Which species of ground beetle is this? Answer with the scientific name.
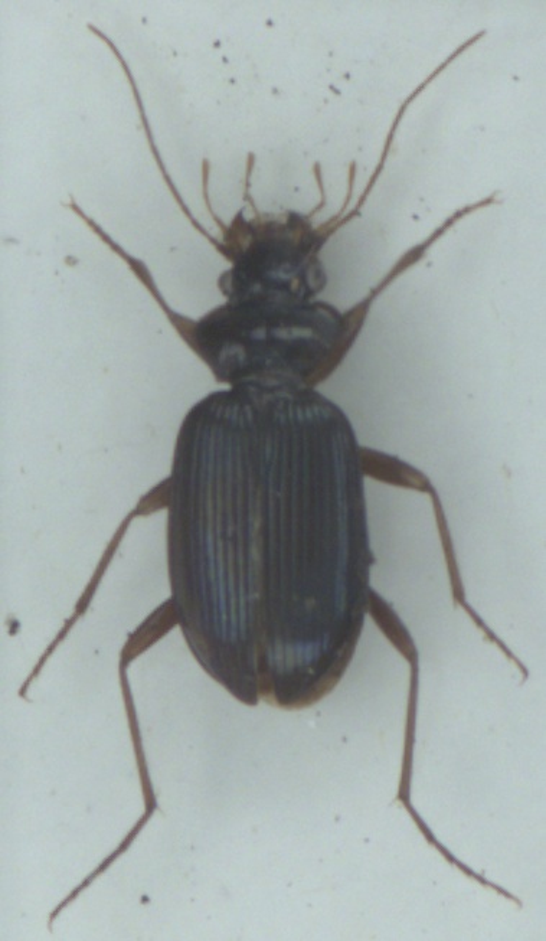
Leistus spinibarbis
